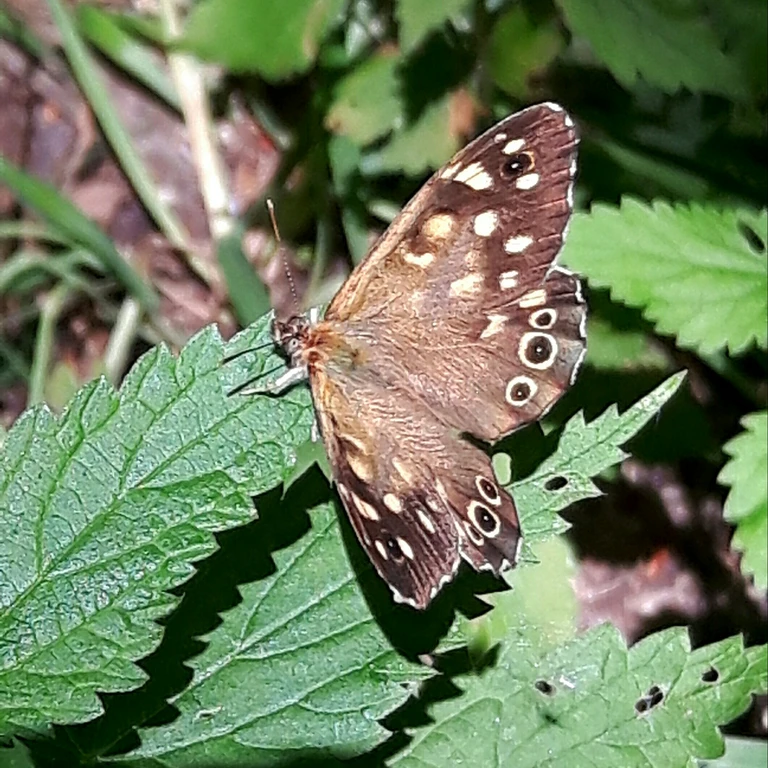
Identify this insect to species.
Pararge aegeria
